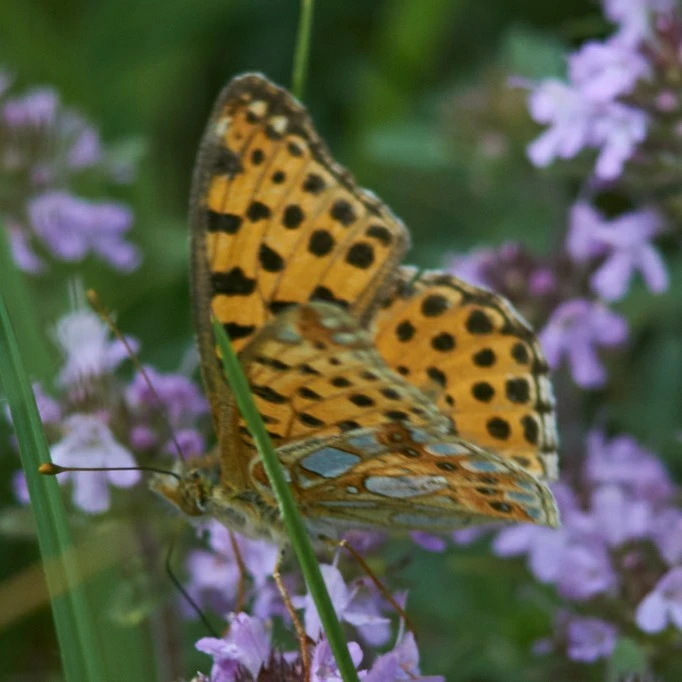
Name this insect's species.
Issoria lathonia
